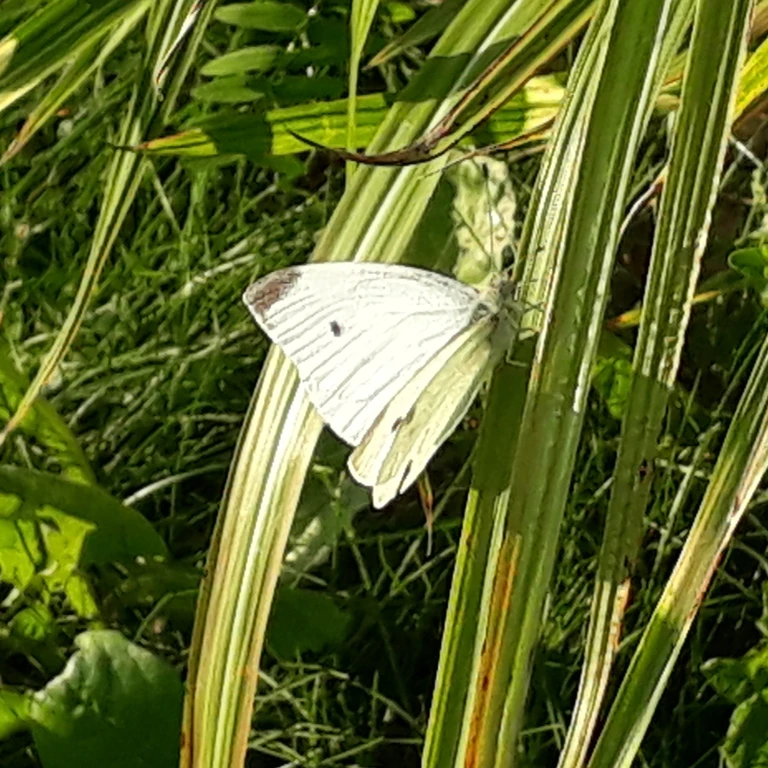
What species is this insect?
Pieris rapae
